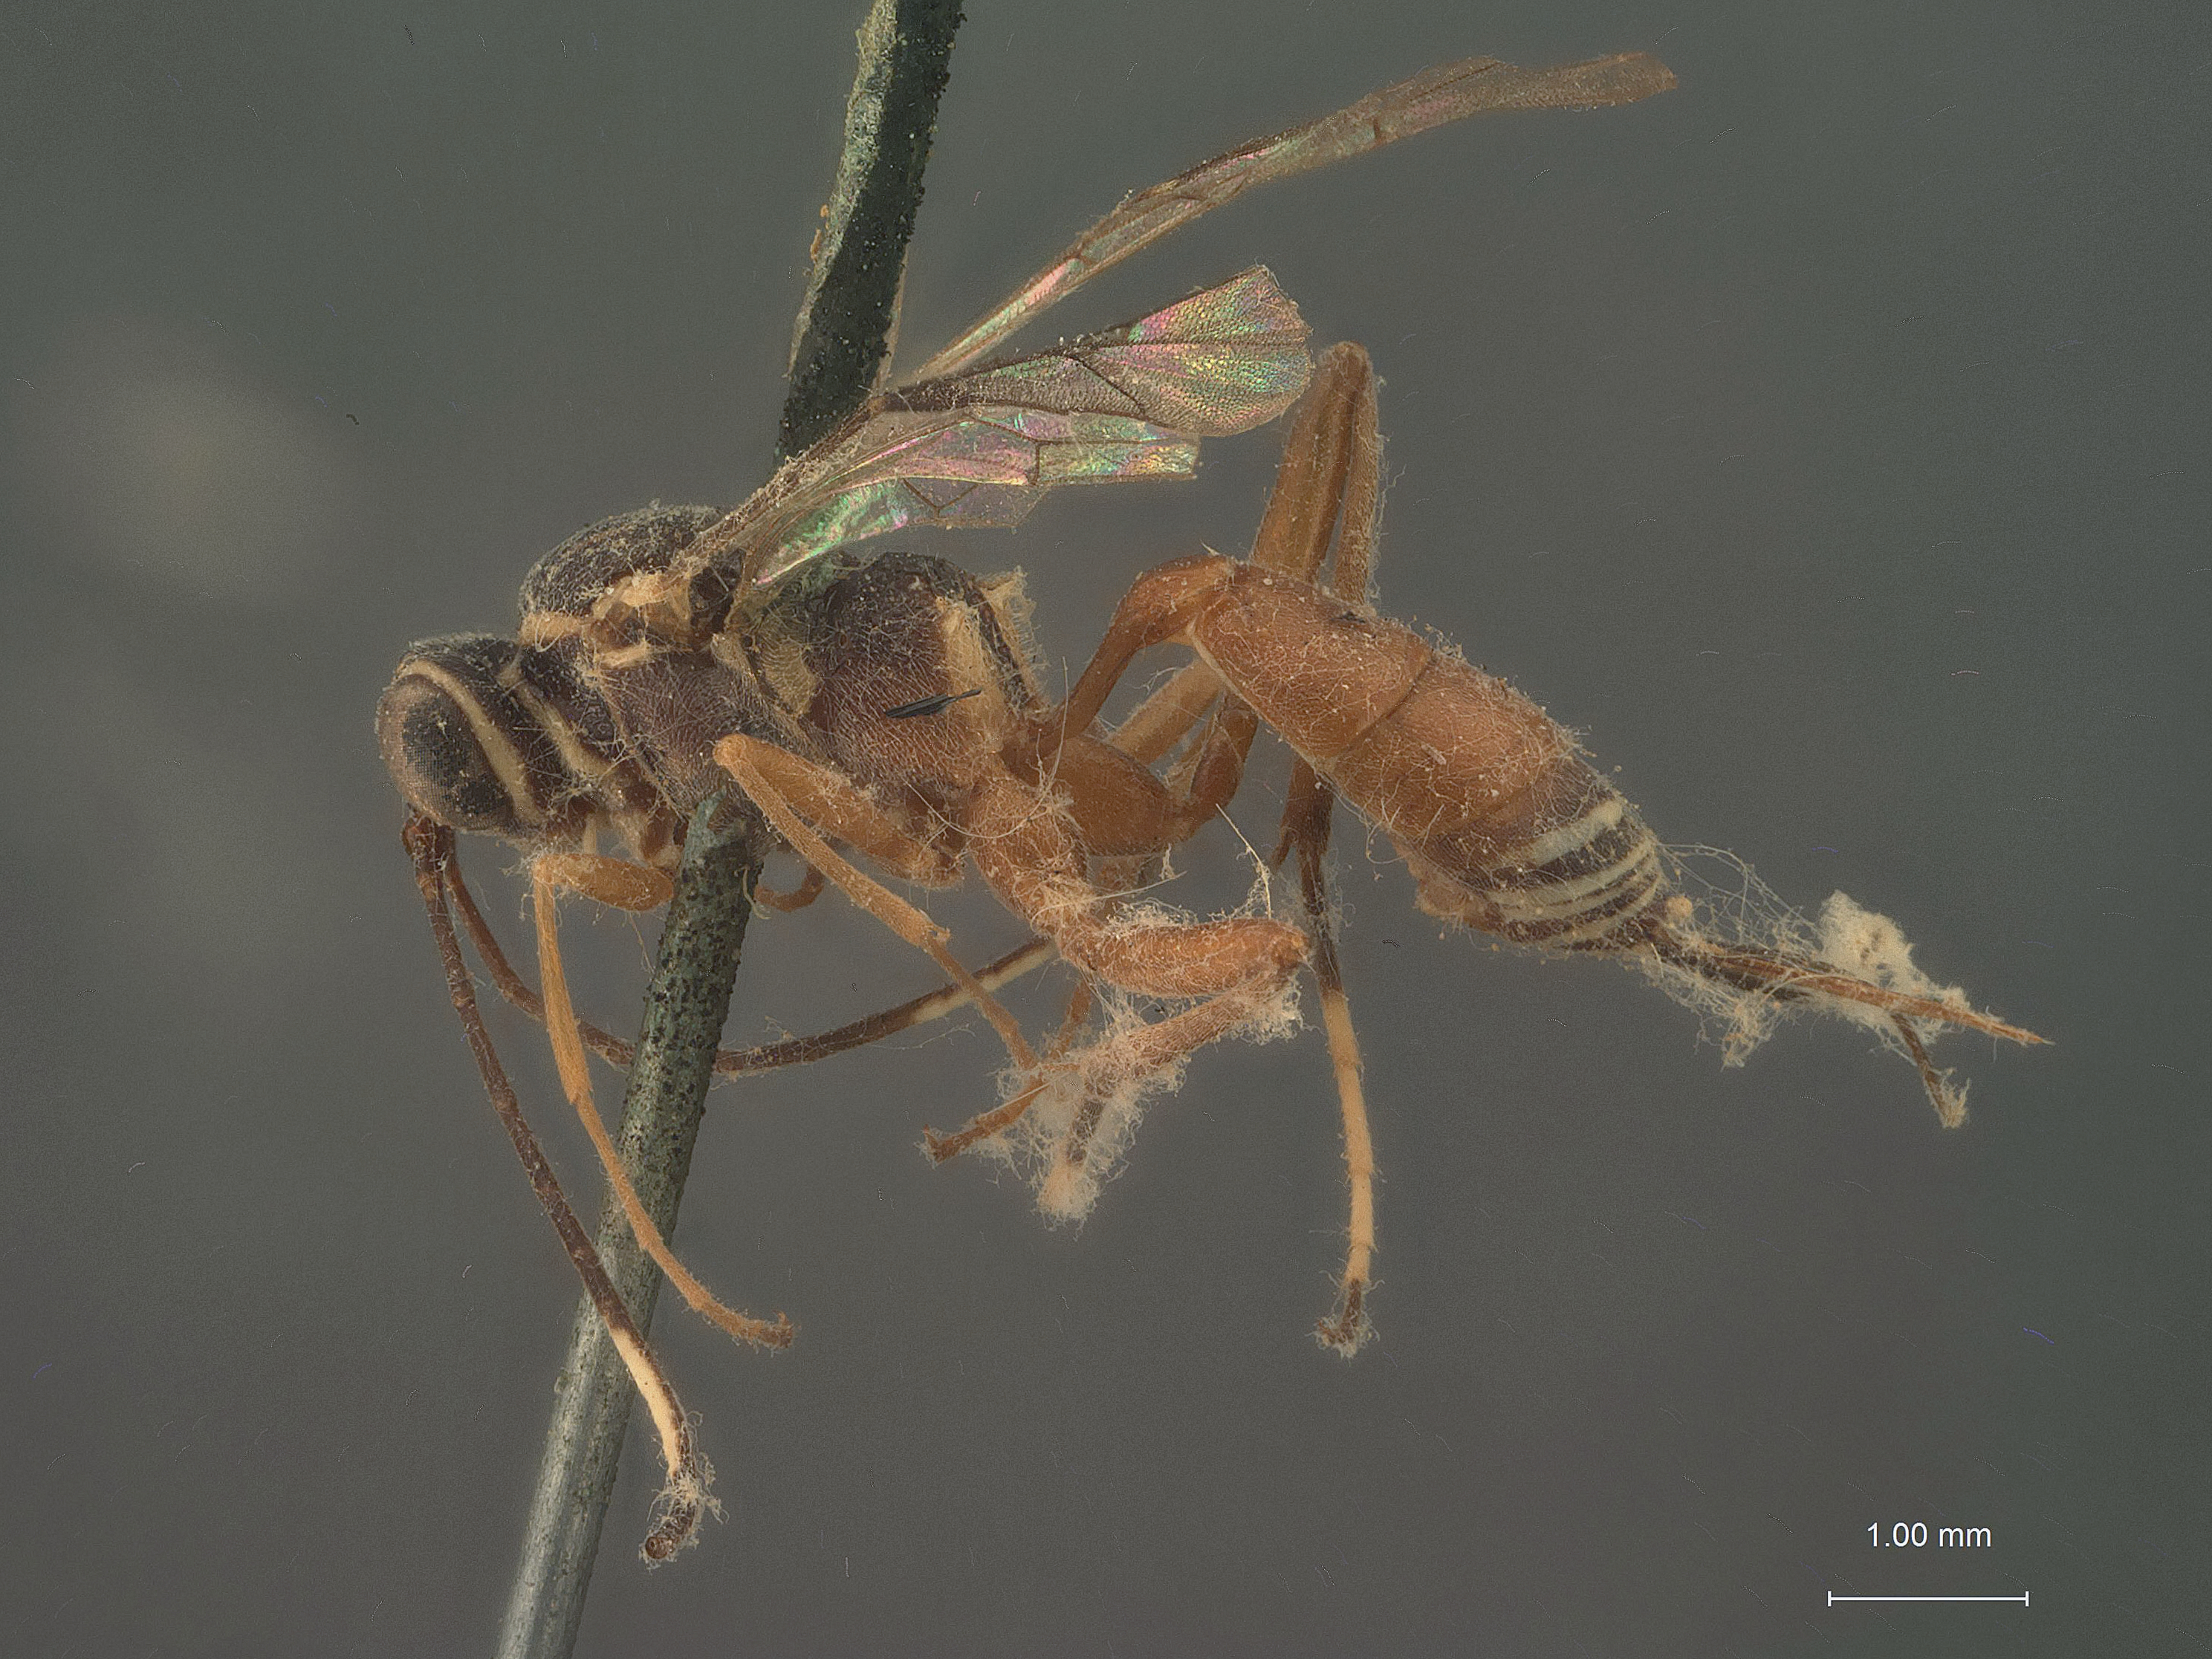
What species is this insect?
Phygadeuon planosae
